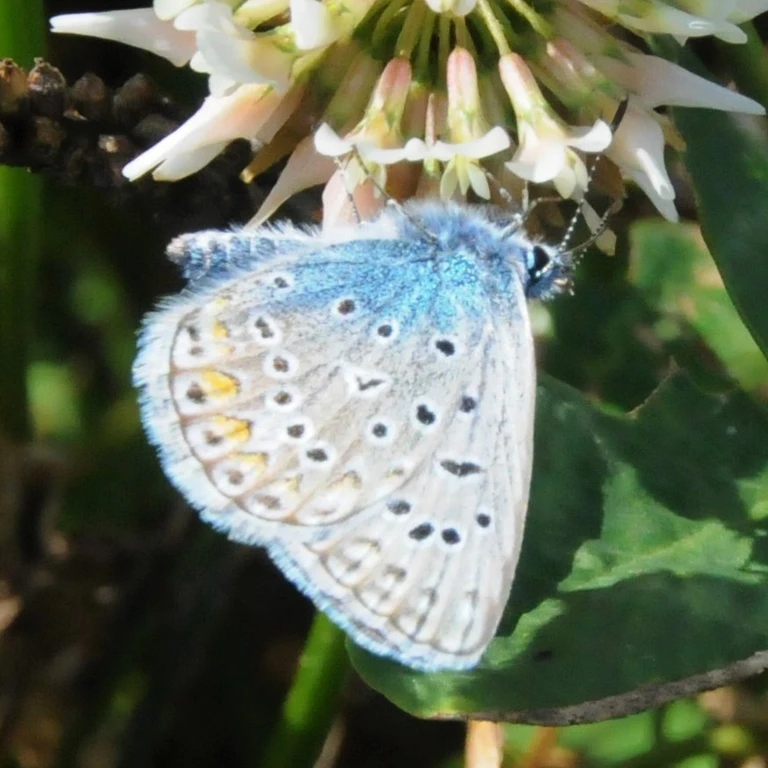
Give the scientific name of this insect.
Polyommatus icarus
